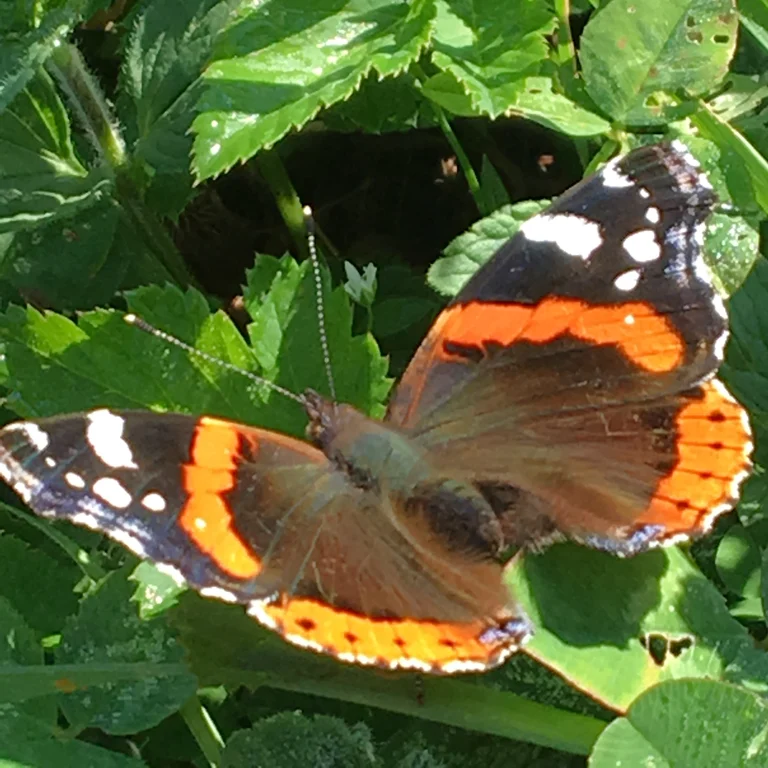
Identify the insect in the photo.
Vanessa atalanta
